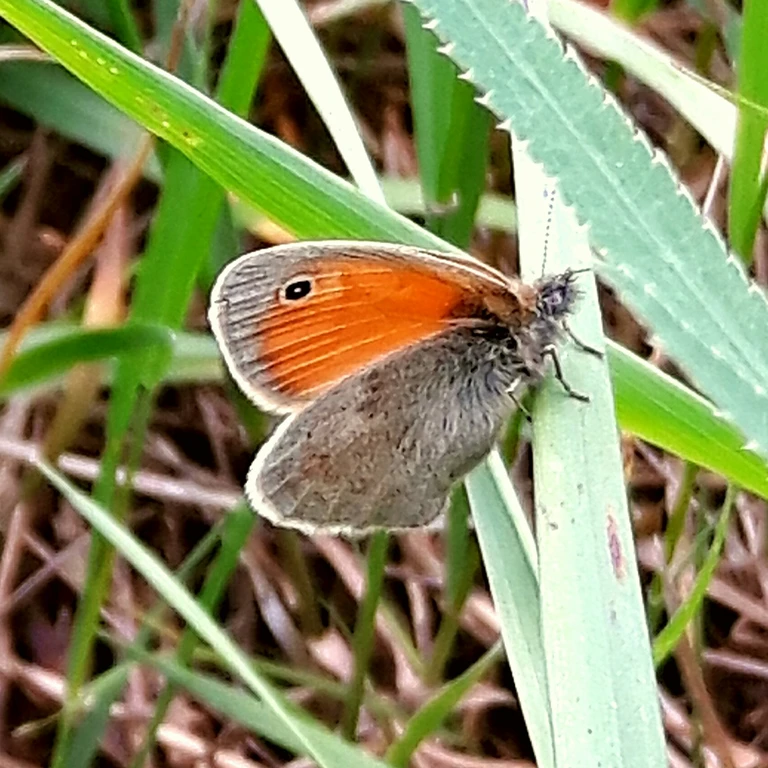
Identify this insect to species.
Coenonympha pamphilus
